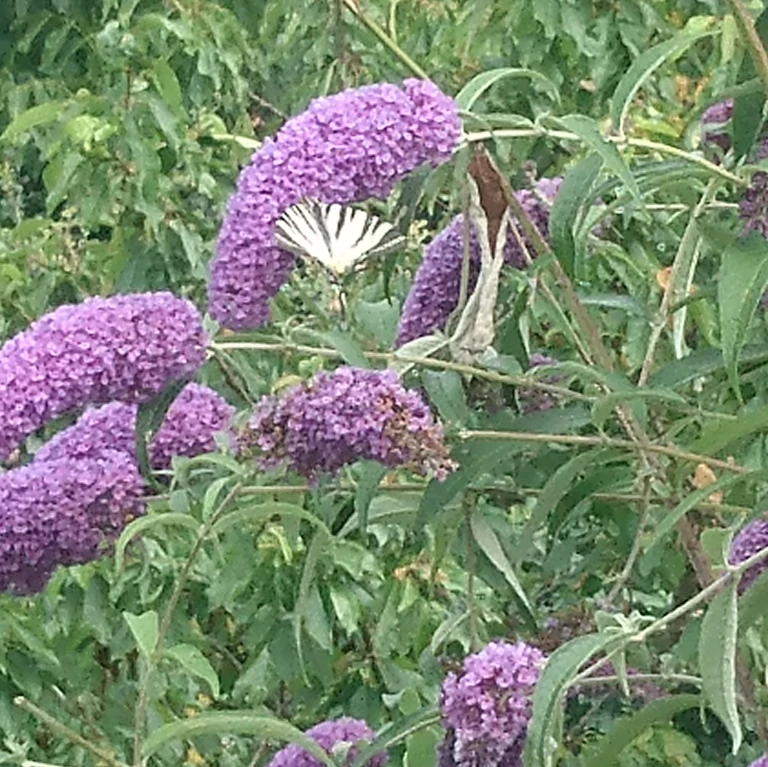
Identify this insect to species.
Iphiclides podalirius
